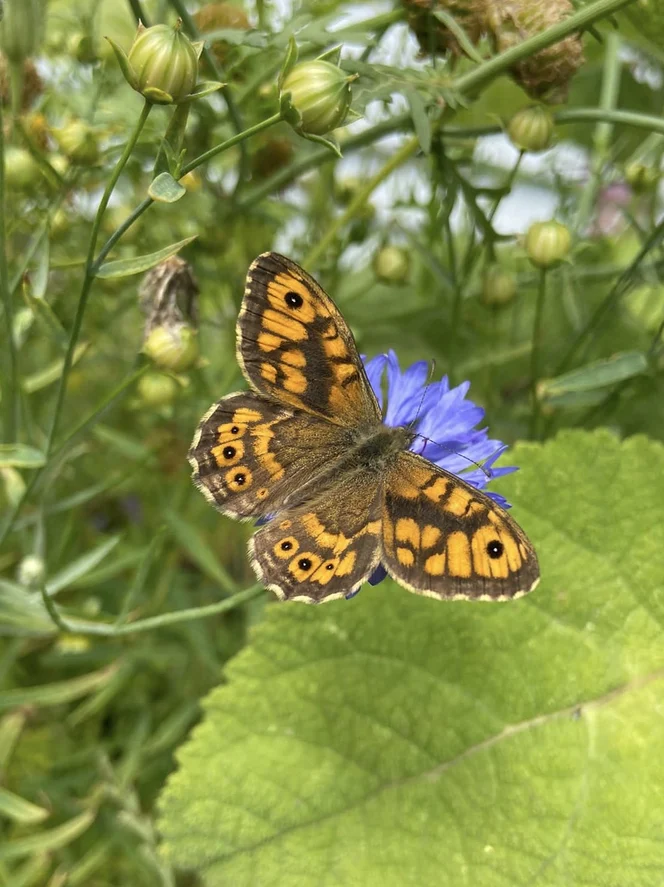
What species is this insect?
Lasiommata megera (also Pararge megera)
